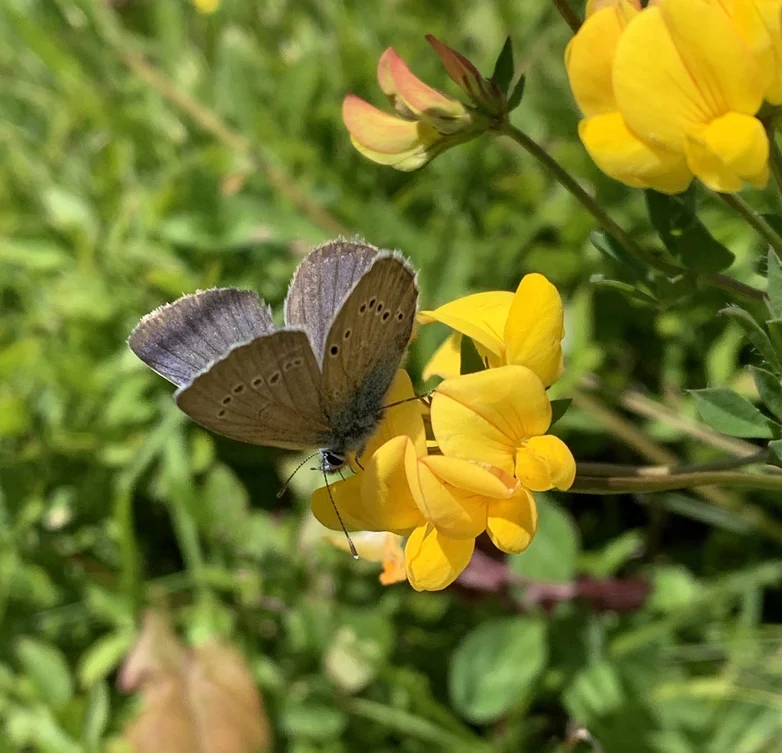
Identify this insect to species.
Cyaniris semiargus
